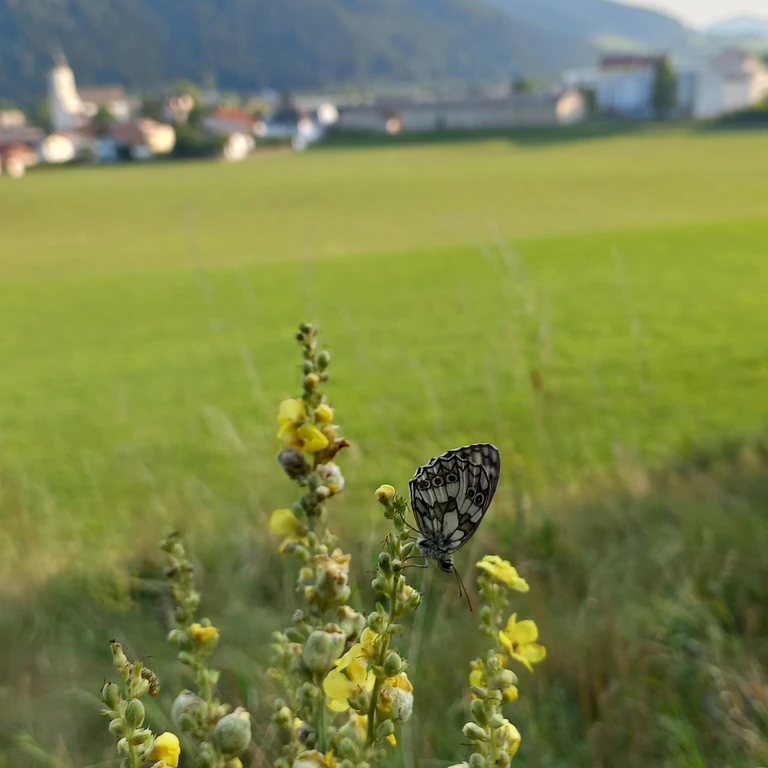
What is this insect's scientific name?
Melanargia galathea
